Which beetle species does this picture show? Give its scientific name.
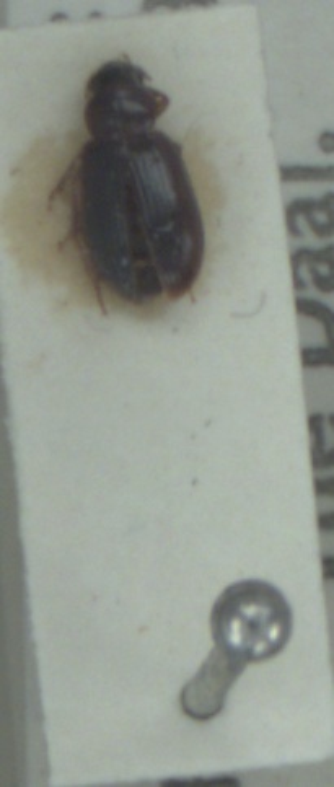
Bradycellus verbasci
